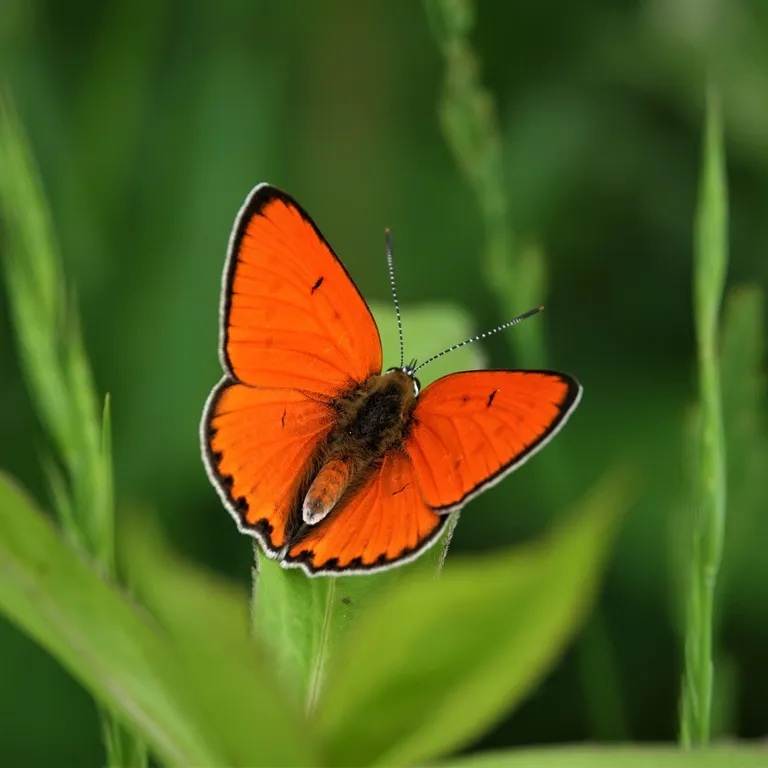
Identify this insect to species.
Lycaena dispar
